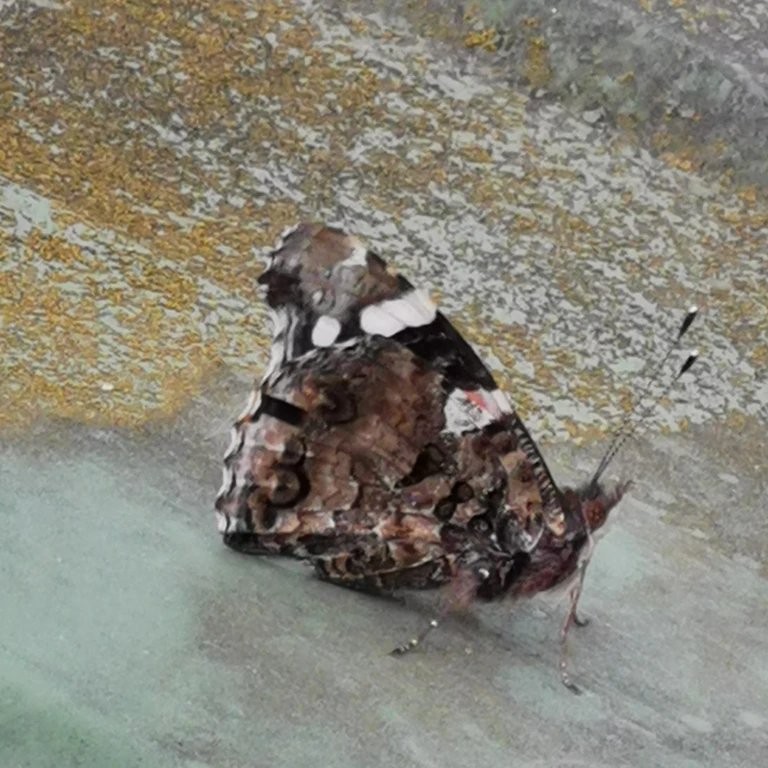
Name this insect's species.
Vanessa atalanta
